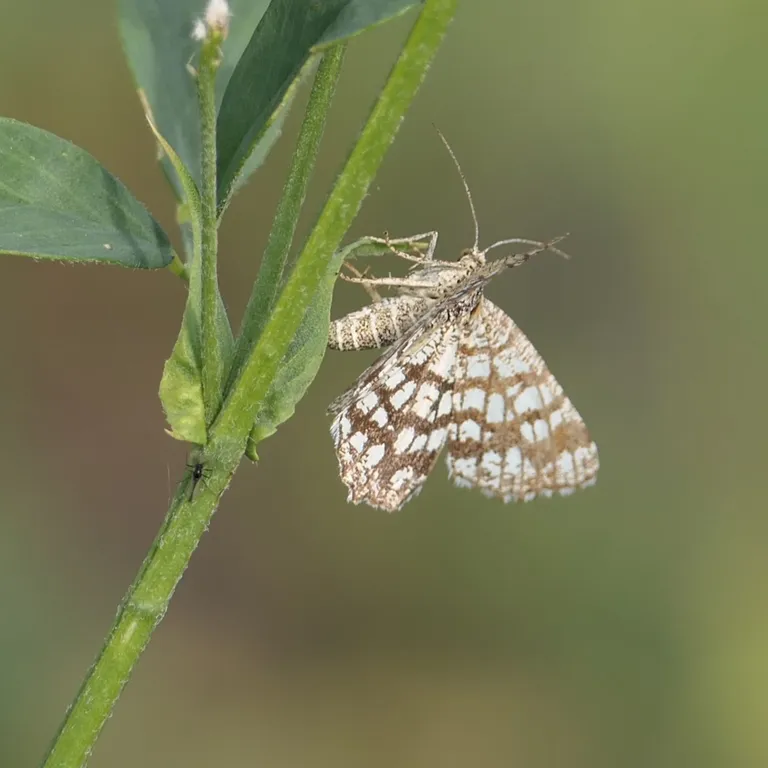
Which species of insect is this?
Chiasmia clathrata
